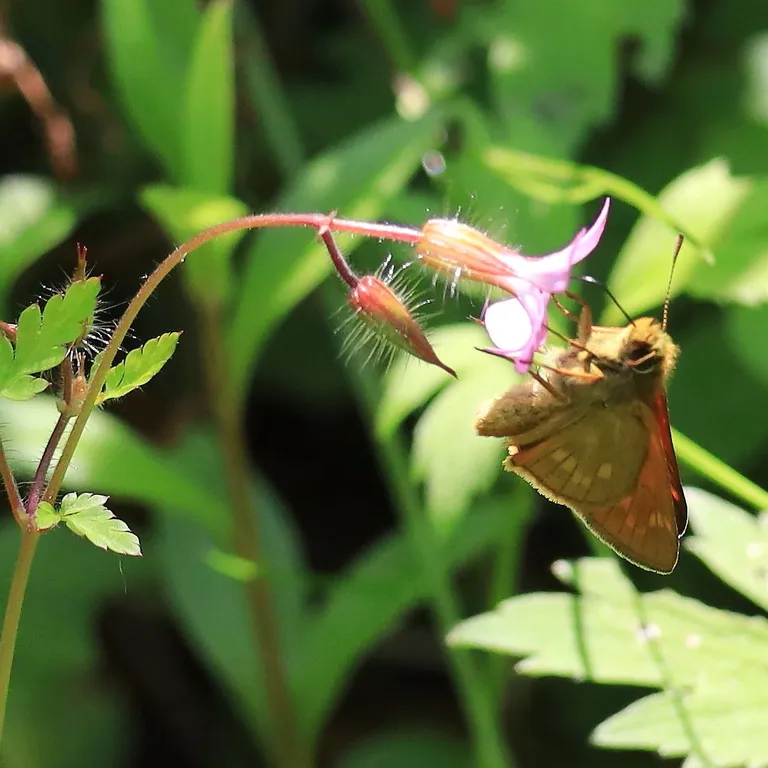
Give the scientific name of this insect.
Ochlodes sylvanus (also Ochlodes venata)
